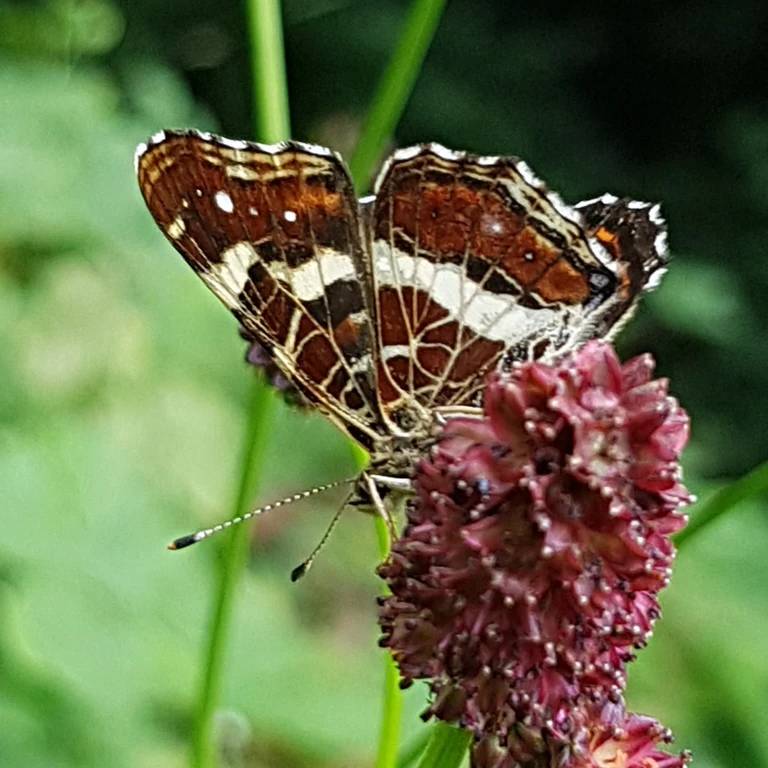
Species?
Araschnia levana
